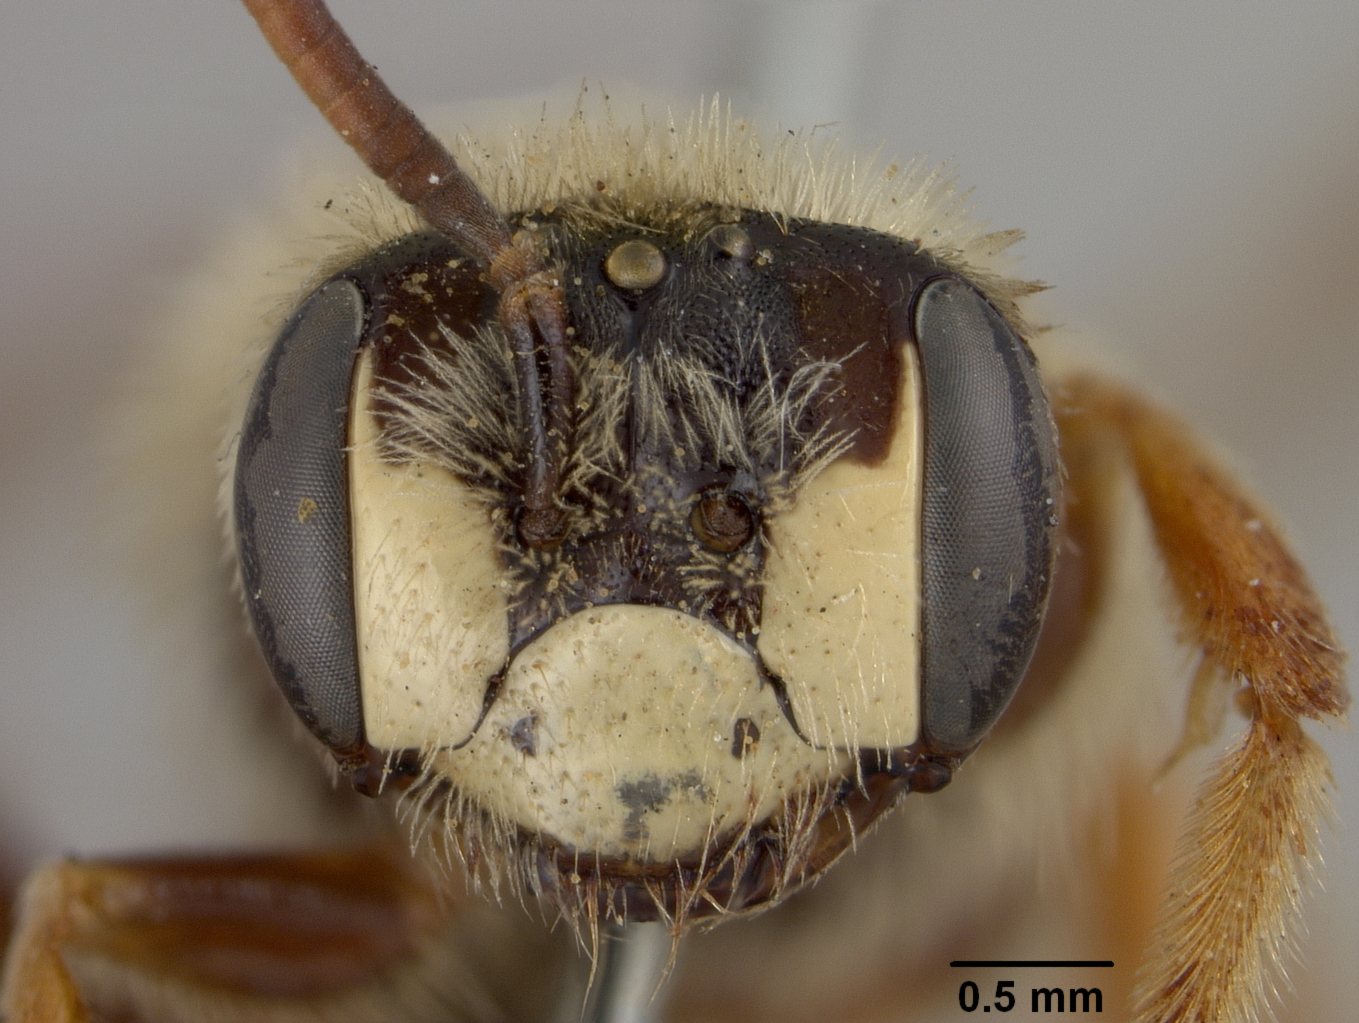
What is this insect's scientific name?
Panurgus pectidis
